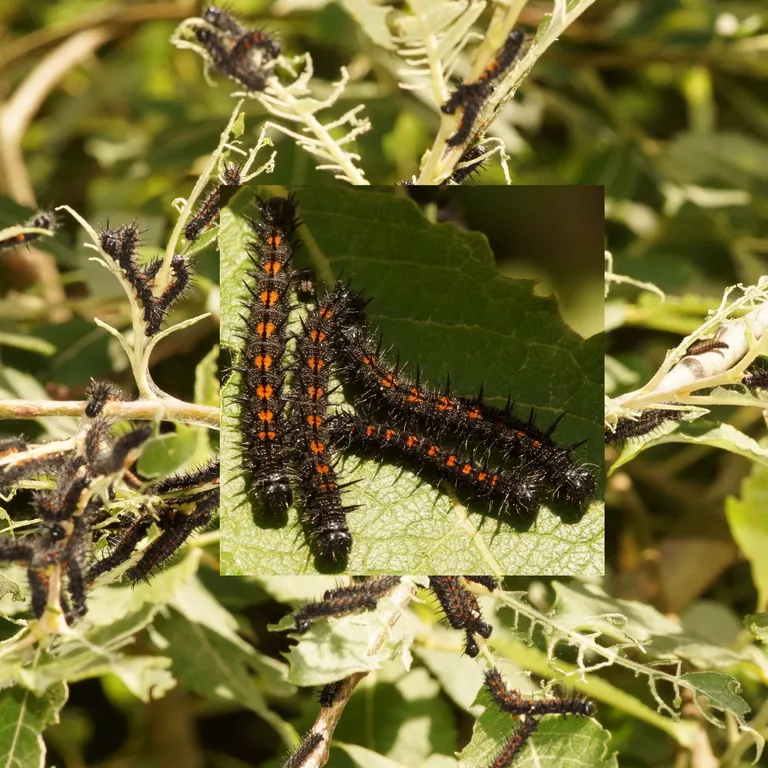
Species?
Nymphalis antiopa
